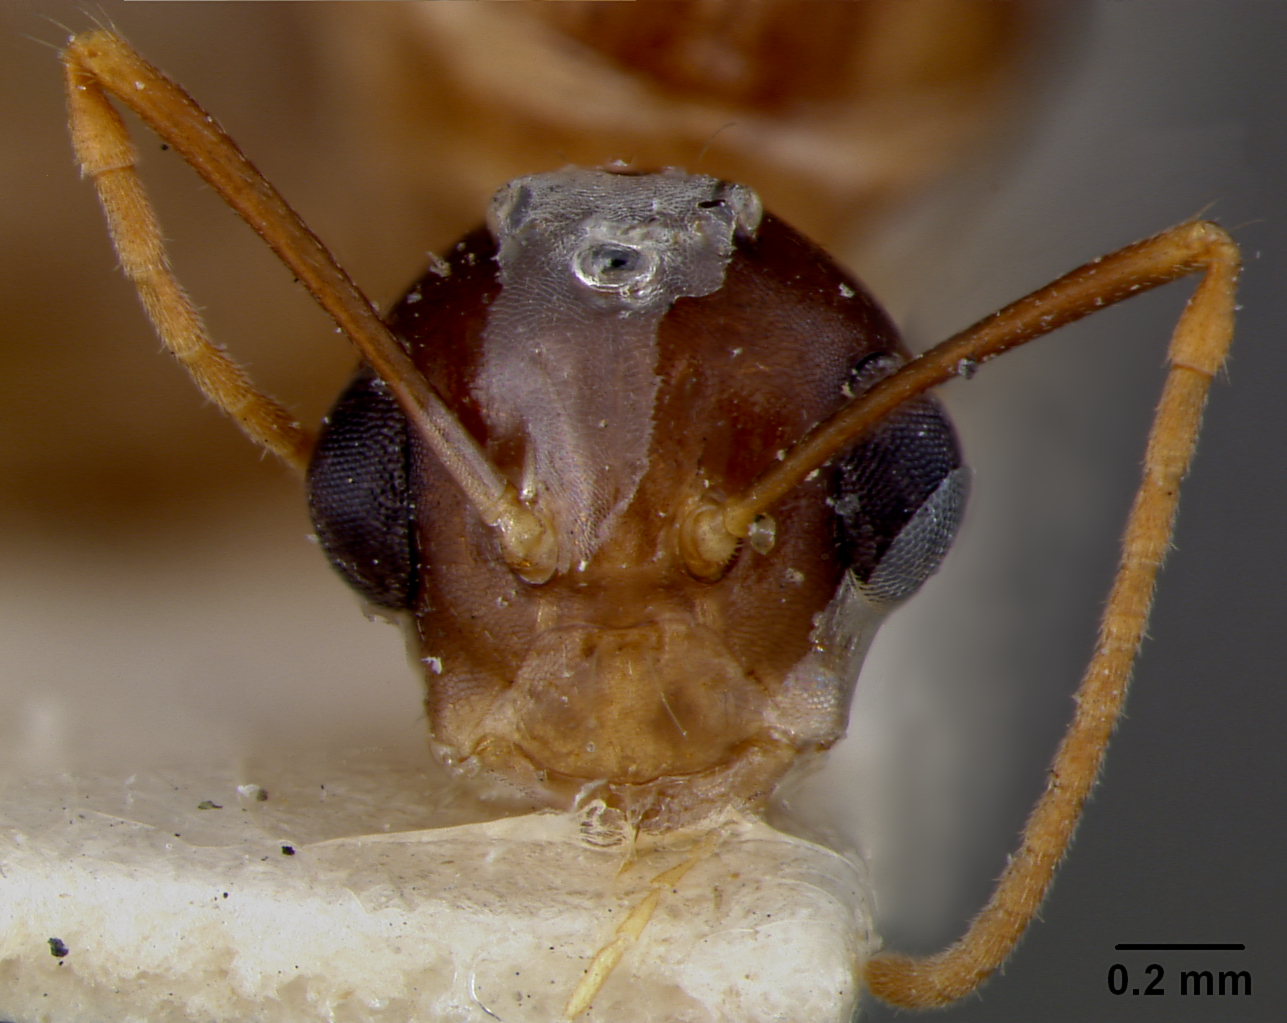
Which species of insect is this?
Camponotus inaequalis
